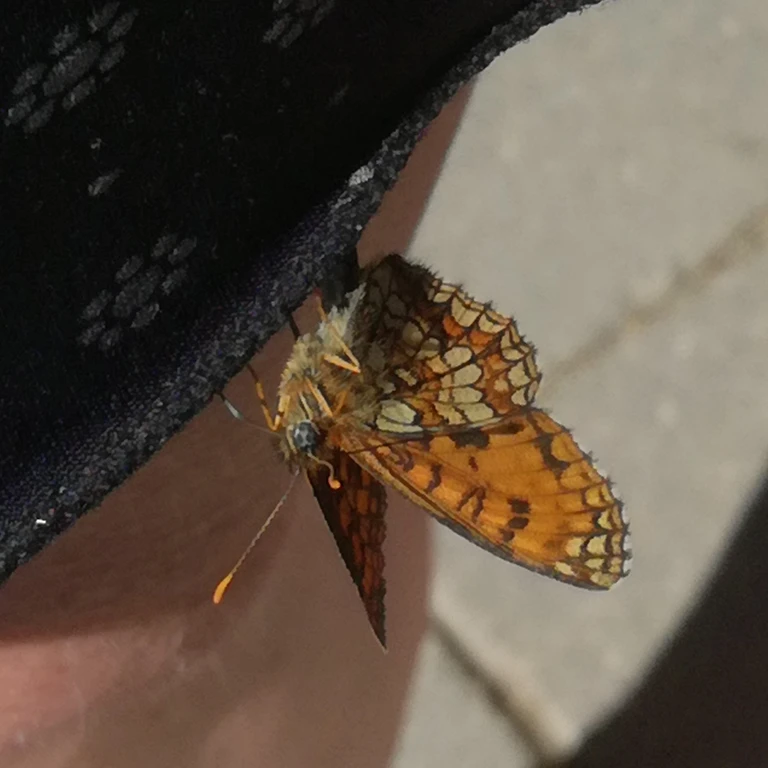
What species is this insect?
Melitaea athalia
